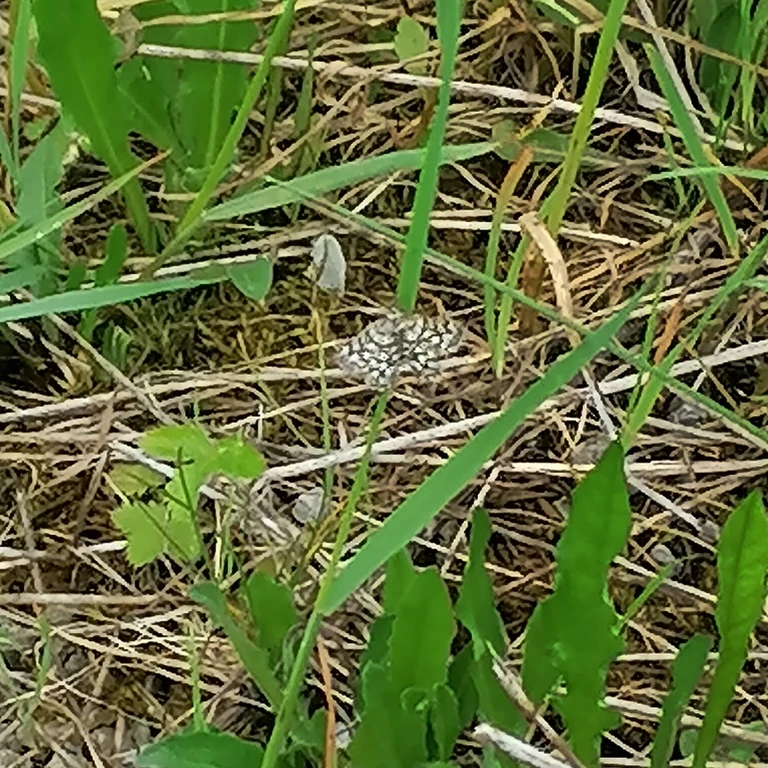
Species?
Chiasmia clathrata
